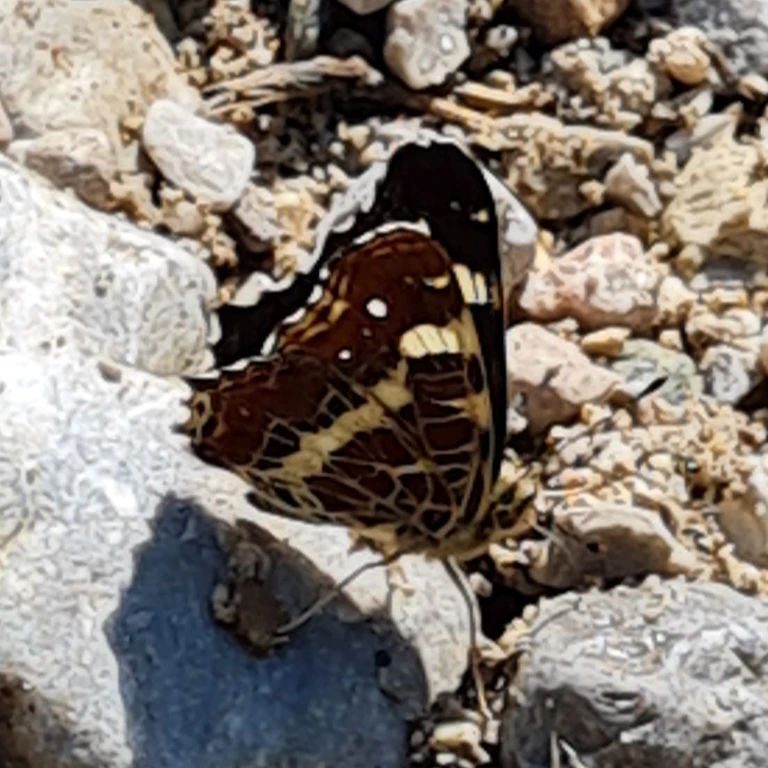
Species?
Araschnia levana
